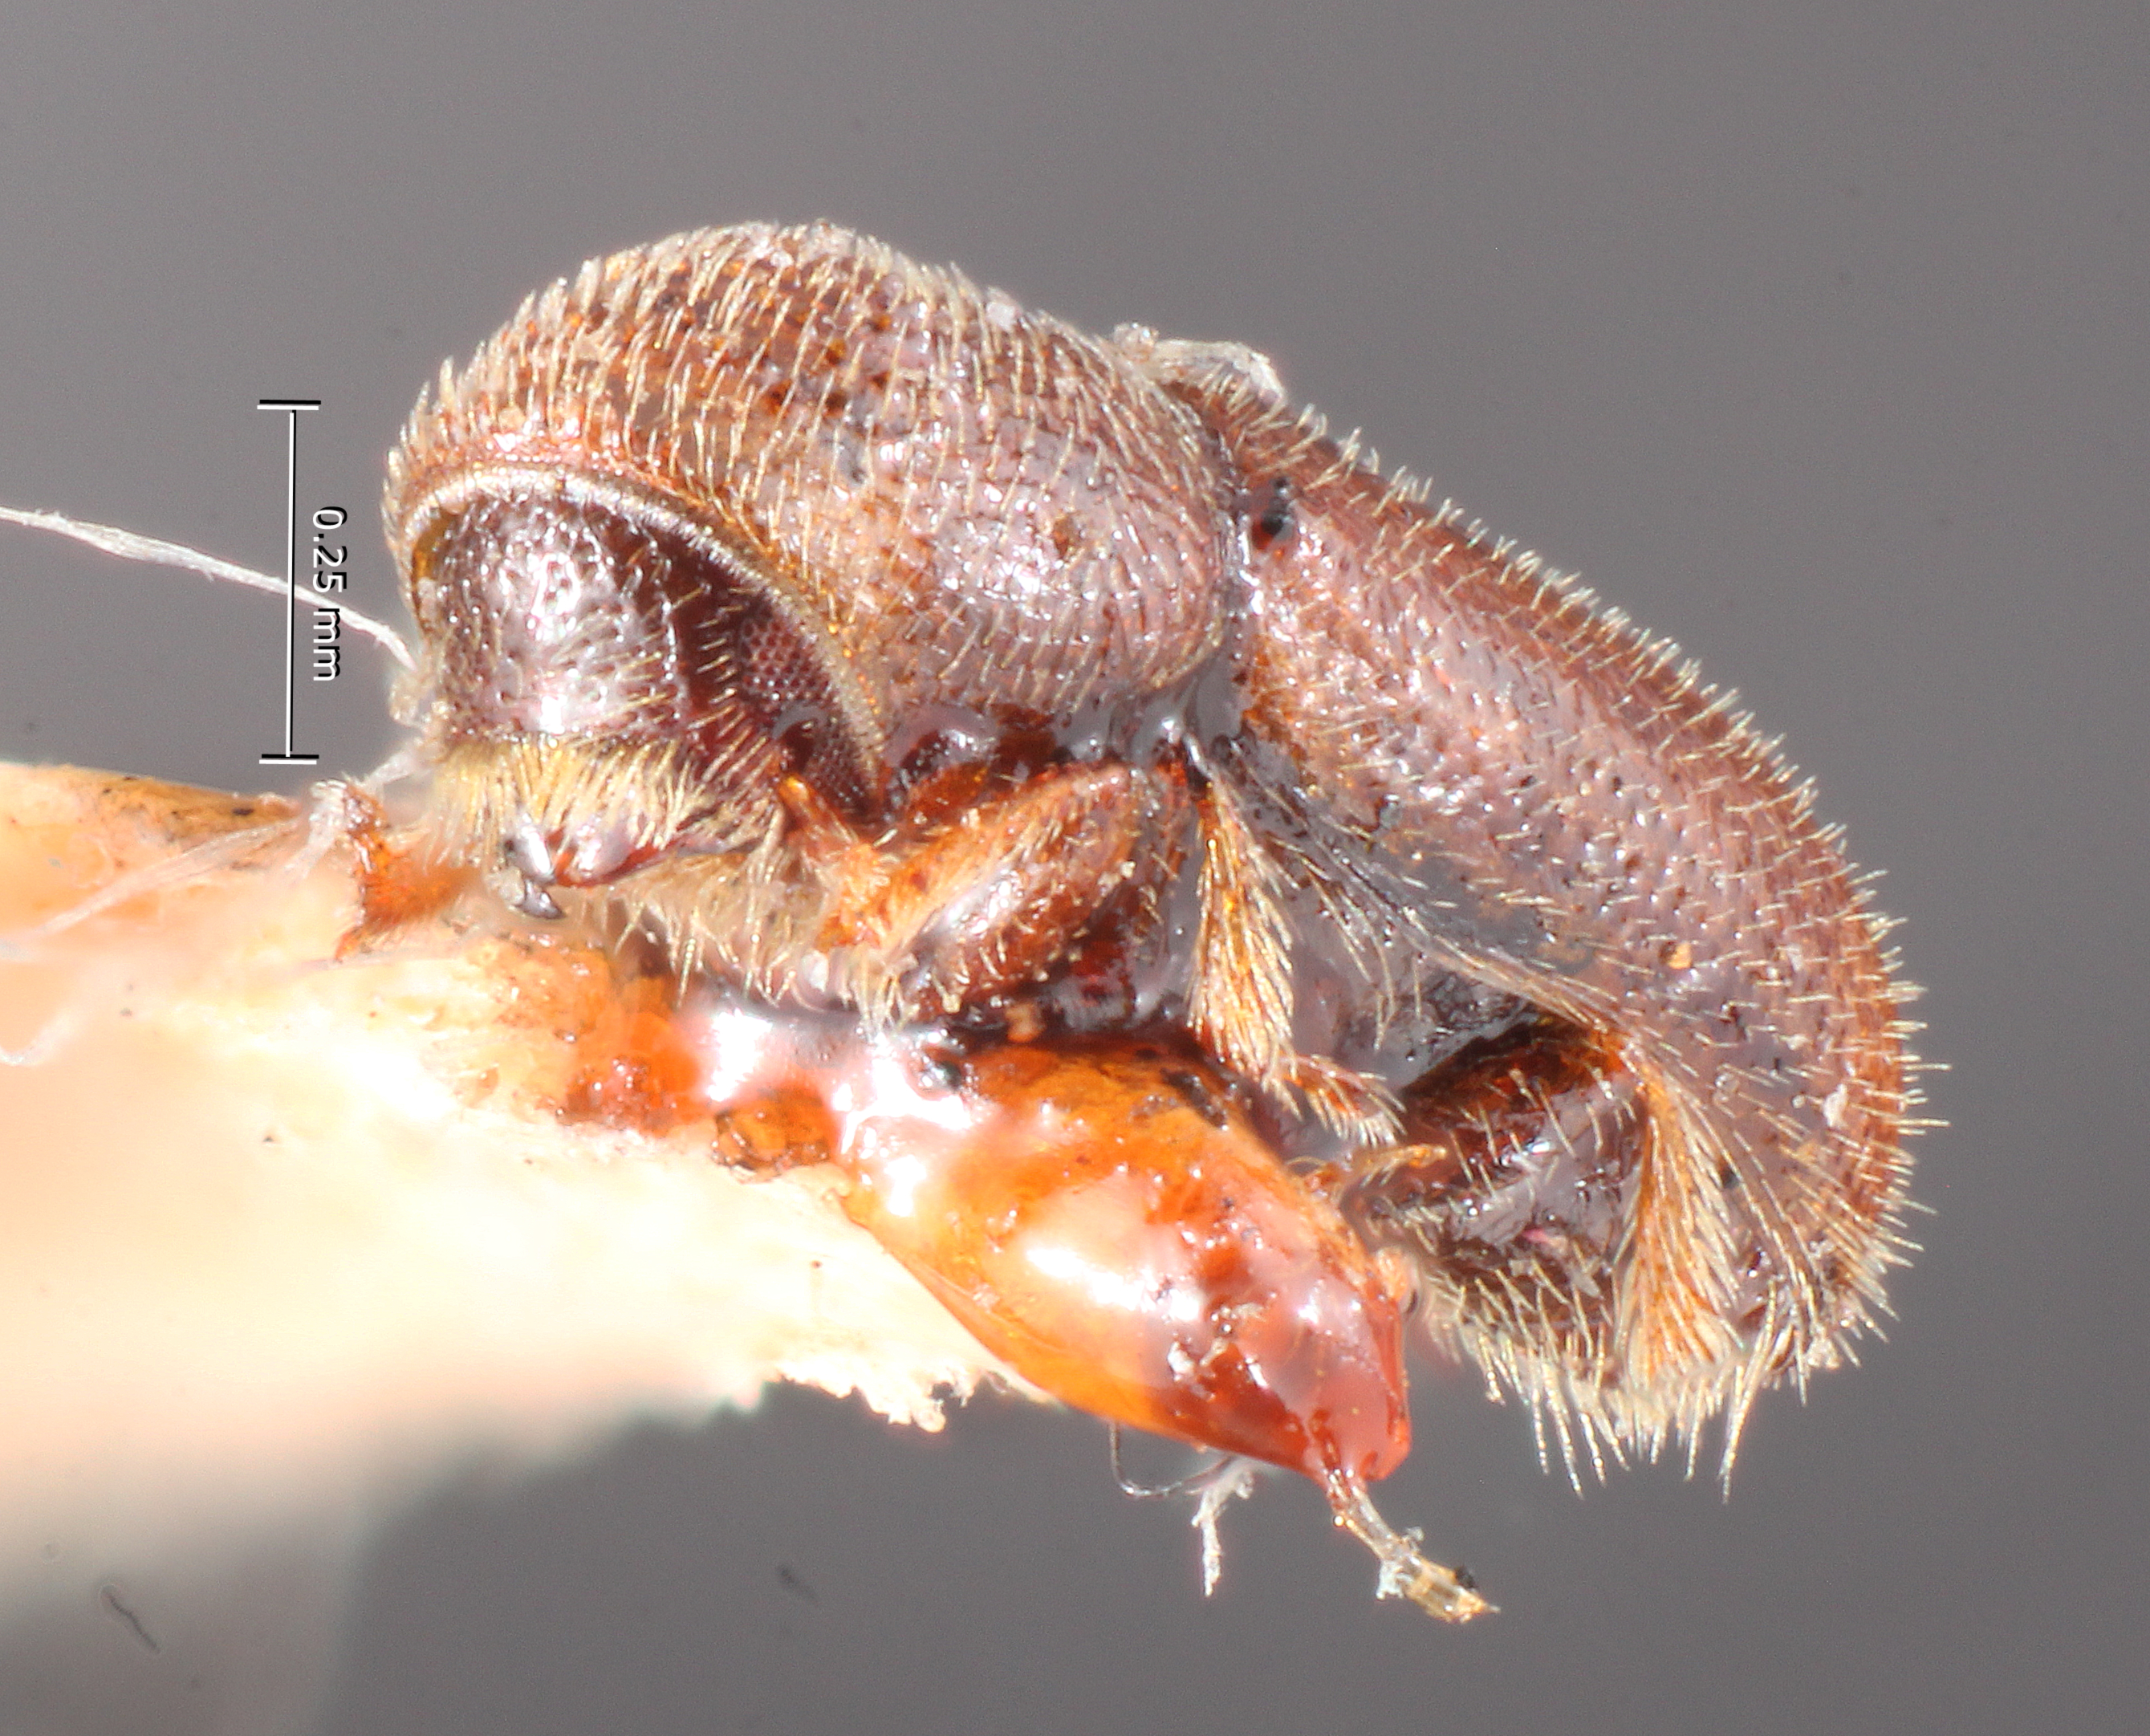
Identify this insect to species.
Pityophthorus abietis
